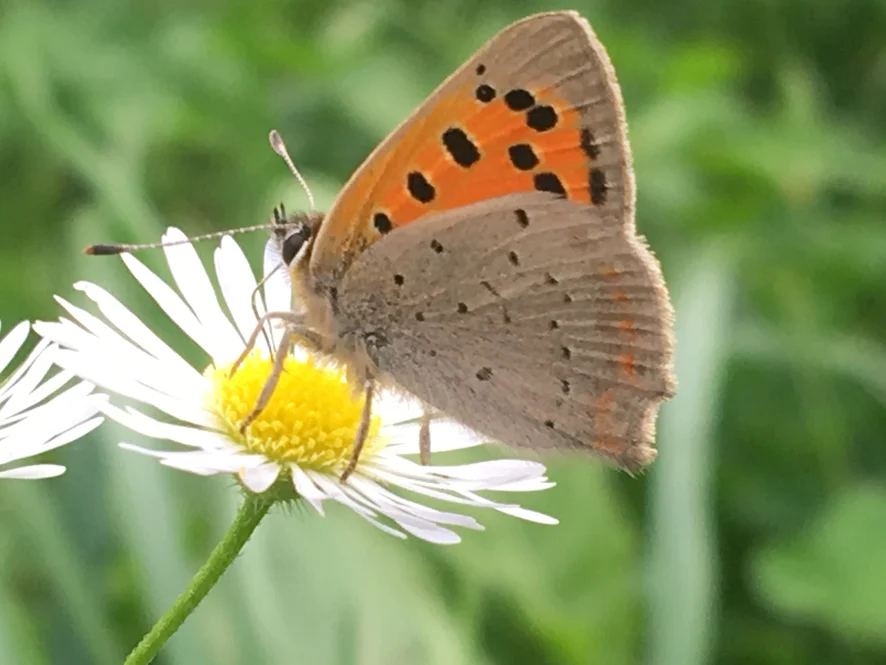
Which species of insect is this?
Lycaena phlaeas
